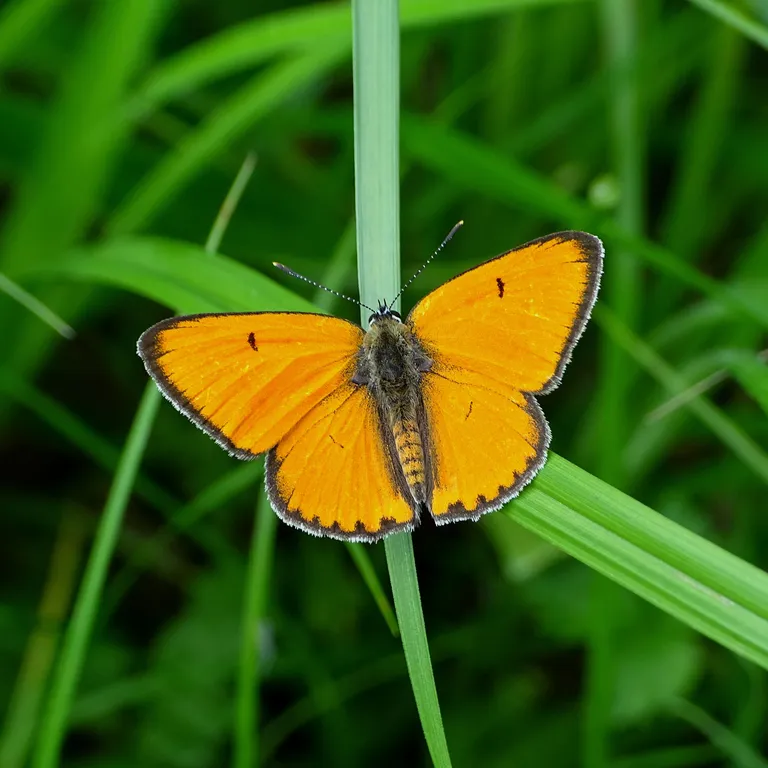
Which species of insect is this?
Lycaena dispar
